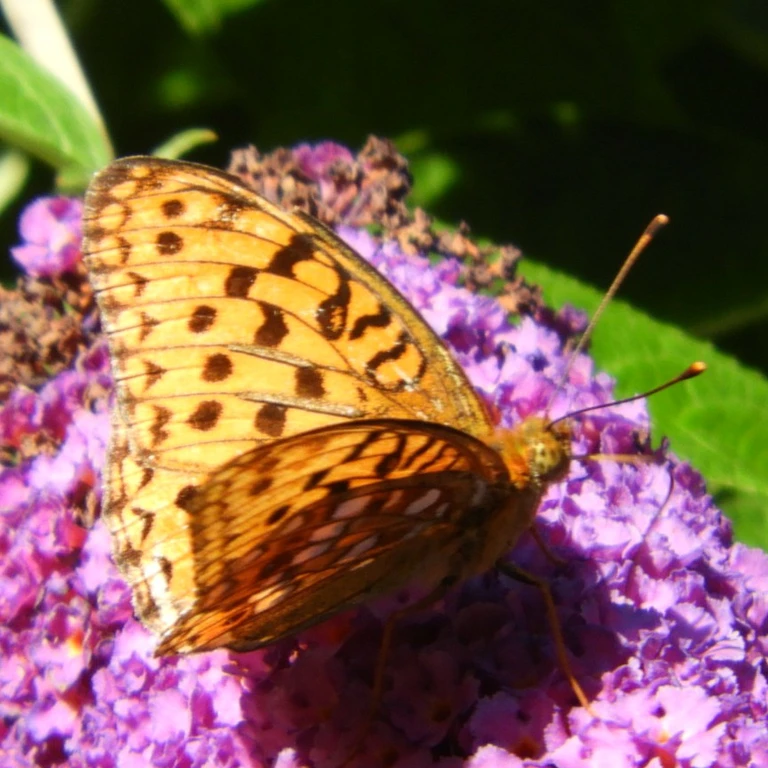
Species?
Fabriciana adippe
